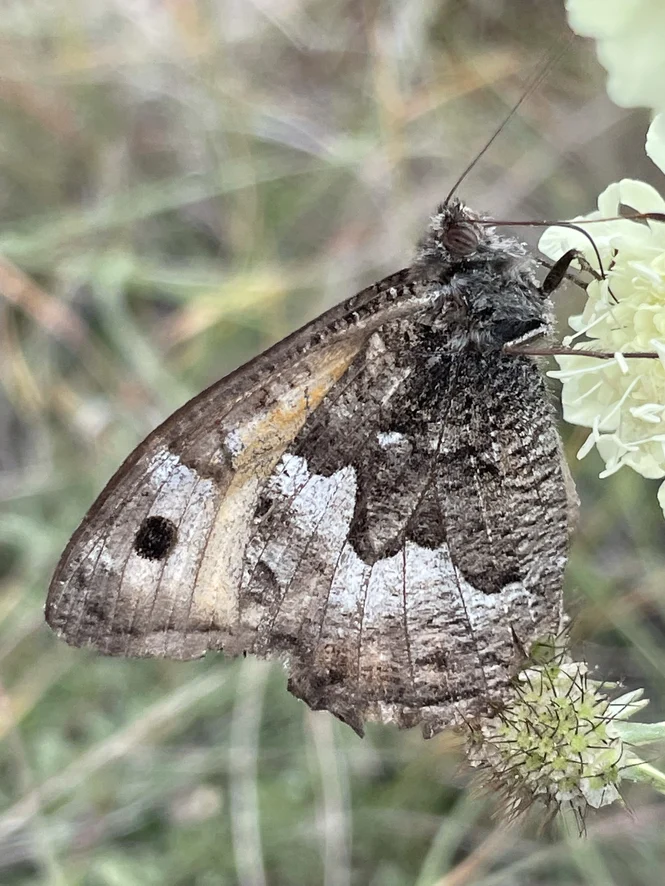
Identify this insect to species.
Hipparchia semele
